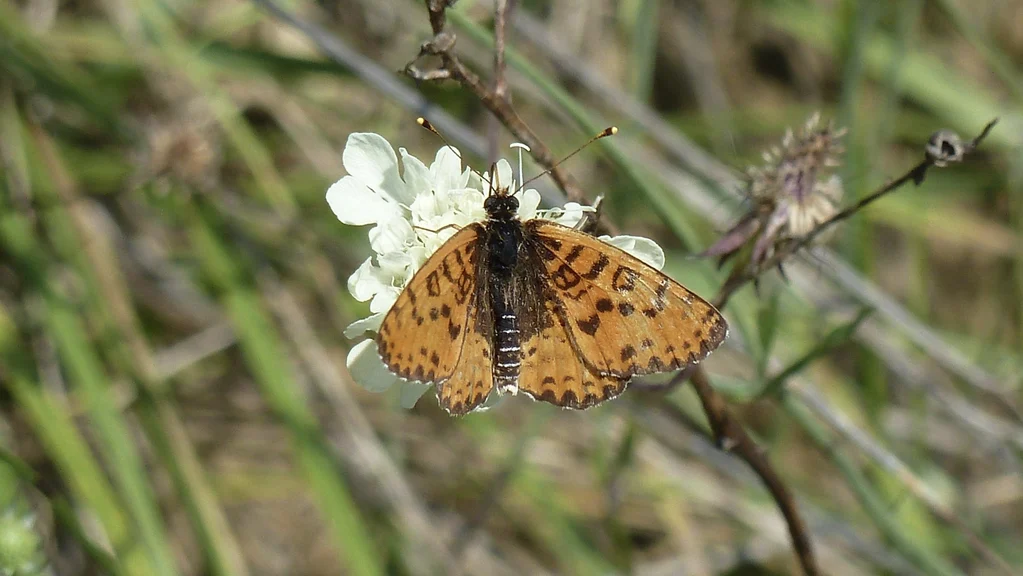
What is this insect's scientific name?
Melitaea didyma
